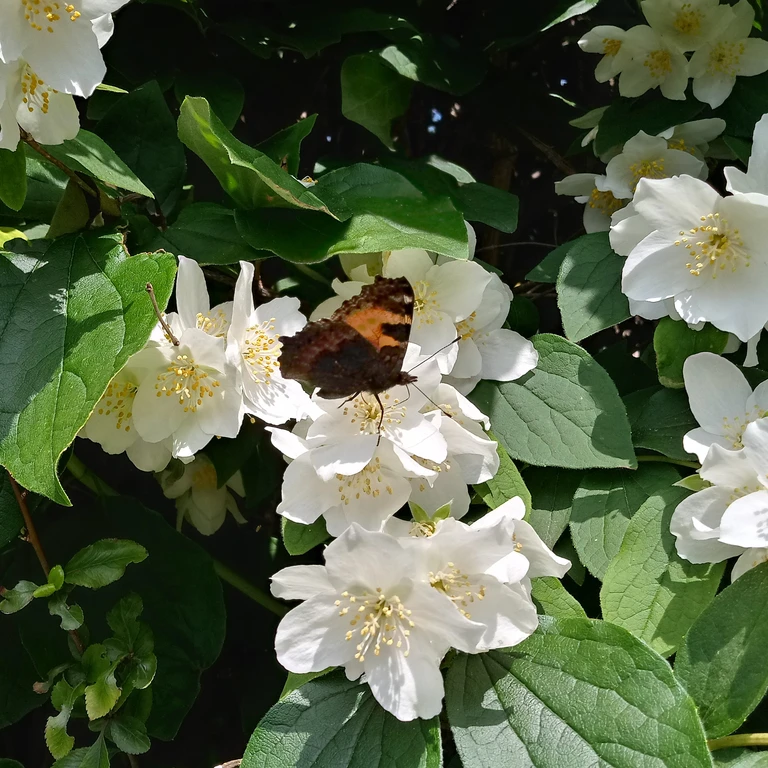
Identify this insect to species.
Aglais urticae
